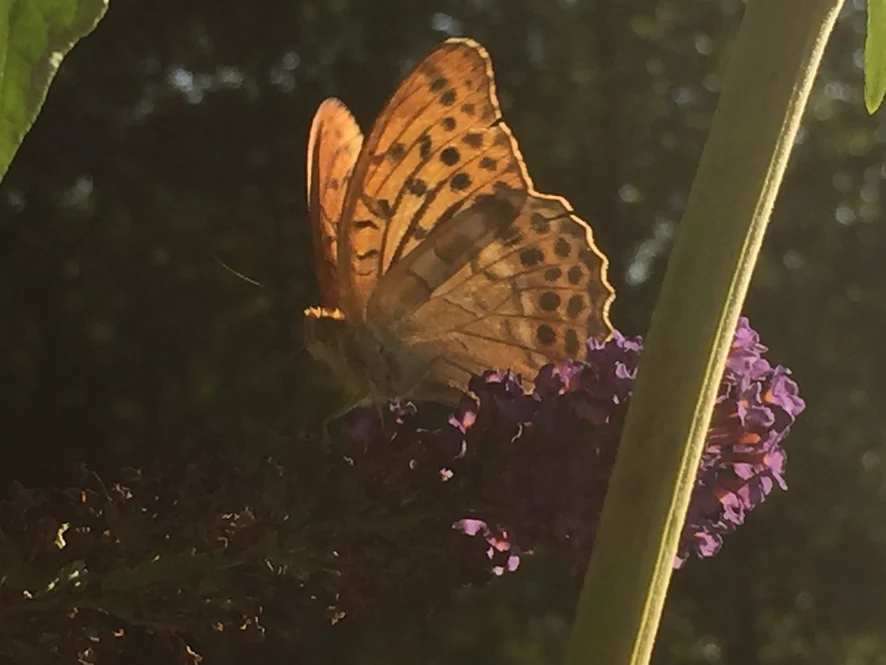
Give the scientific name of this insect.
Argynnis paphia
